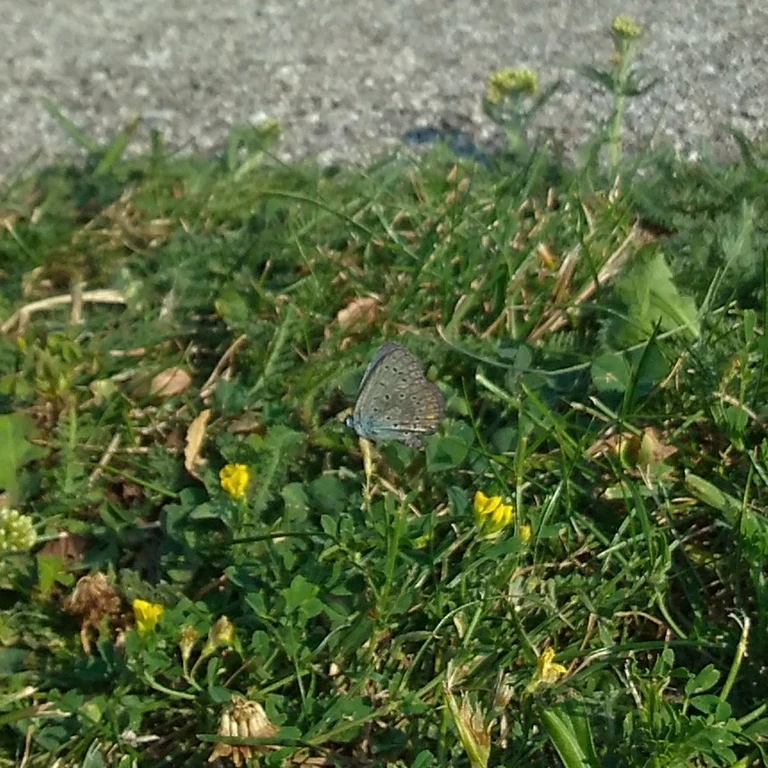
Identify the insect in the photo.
Polyommatus icarus
